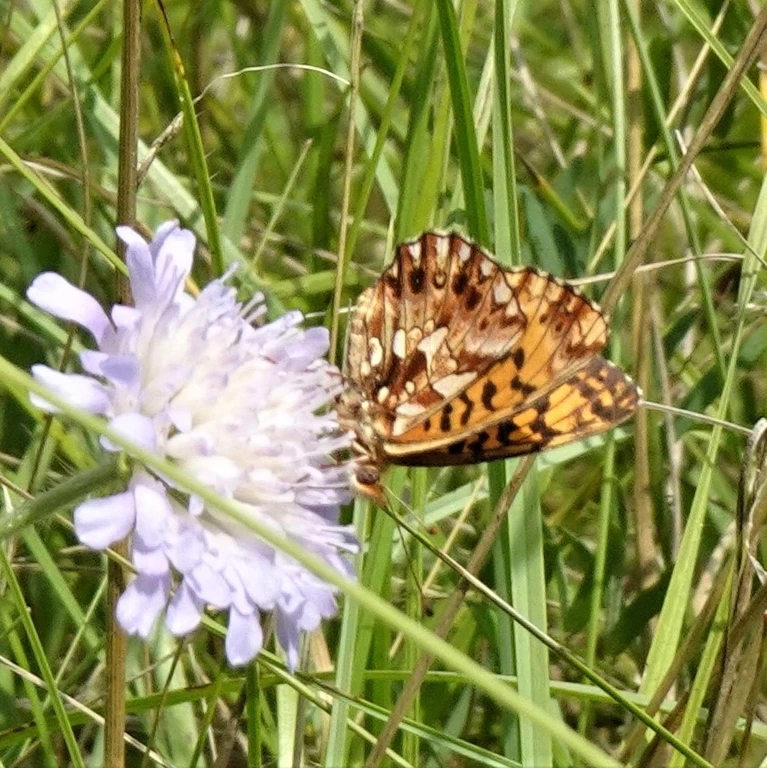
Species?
Boloria dia
